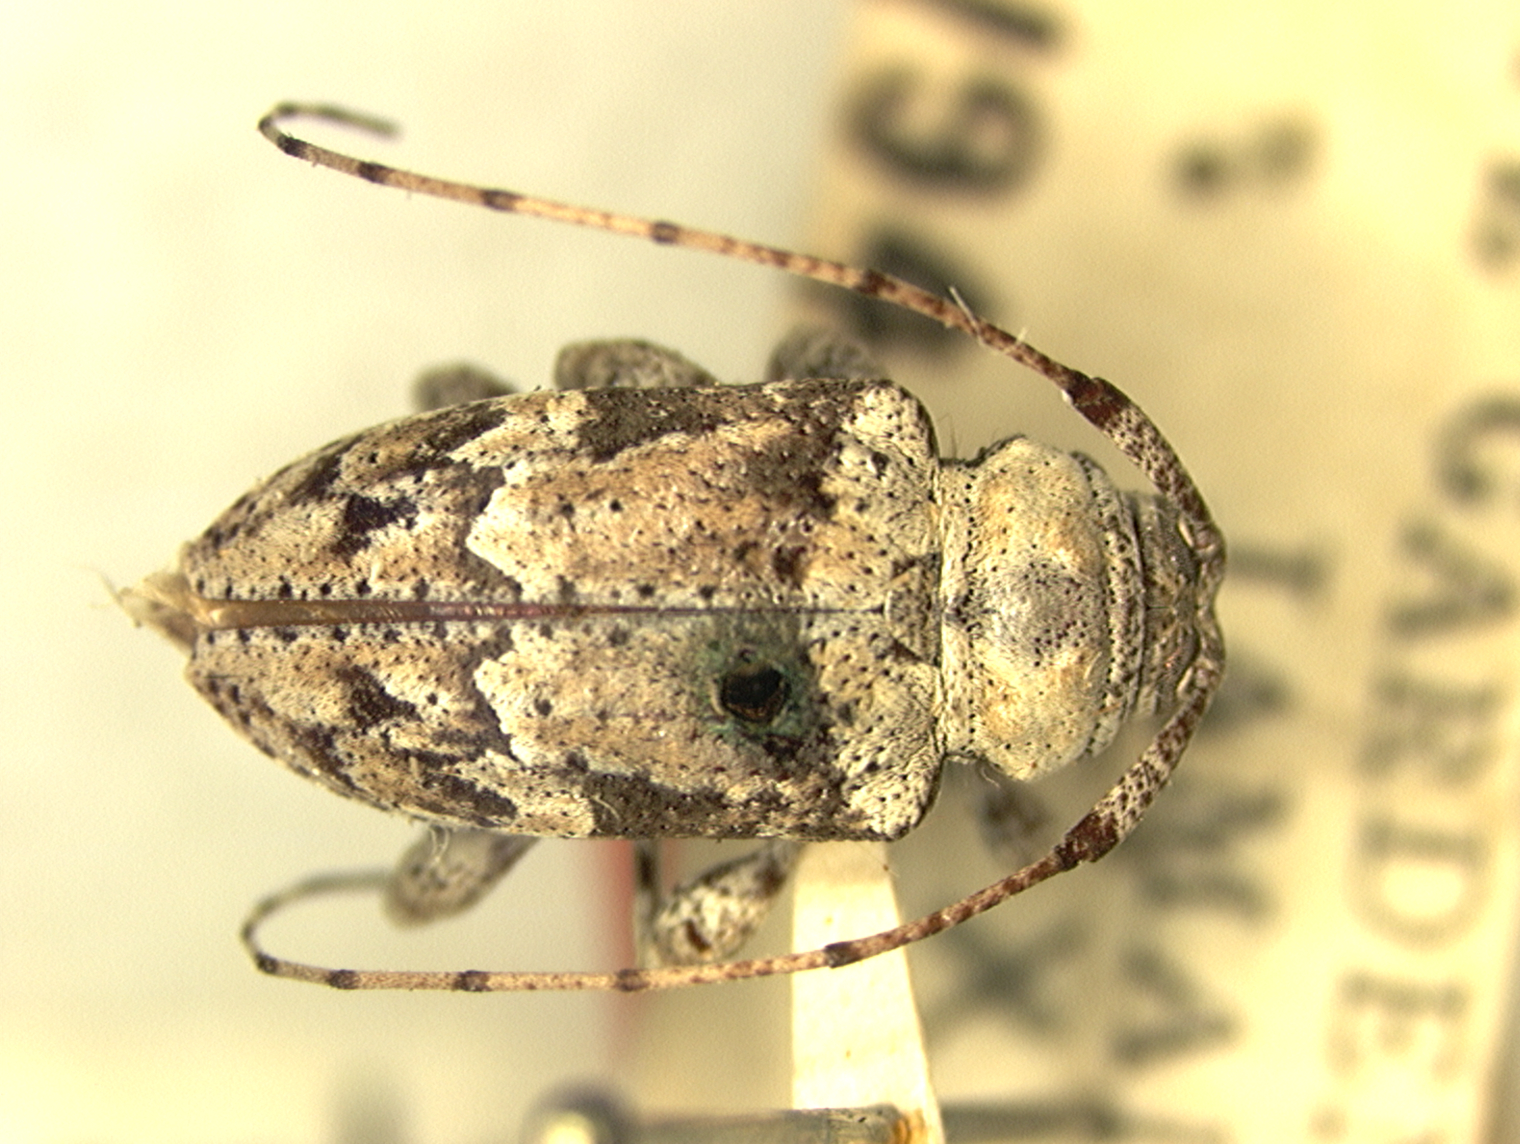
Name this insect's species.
Leptostylopsis ornatus (also Leptostylus ornatus)
